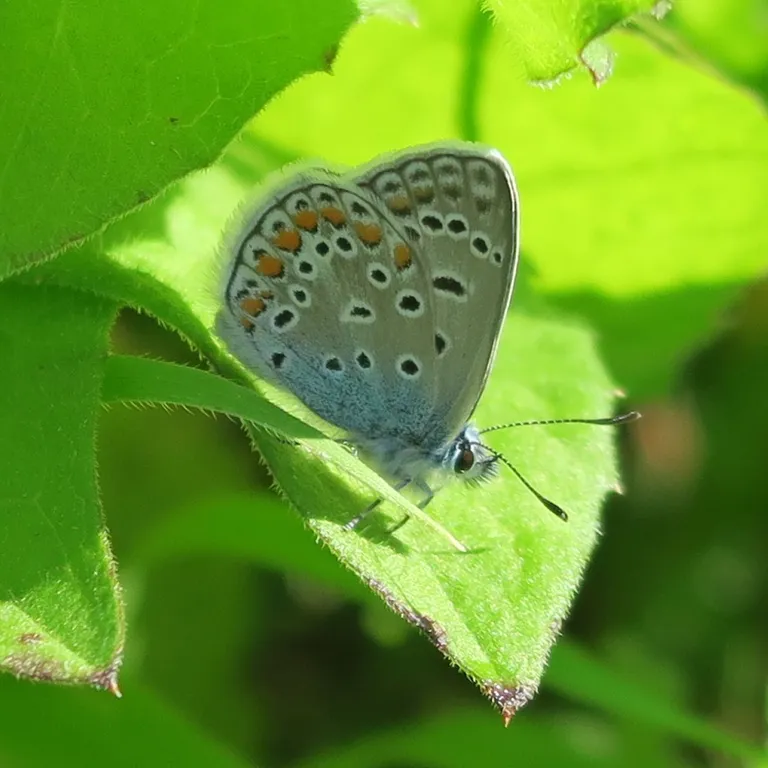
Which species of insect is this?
Polyommatus icarus
